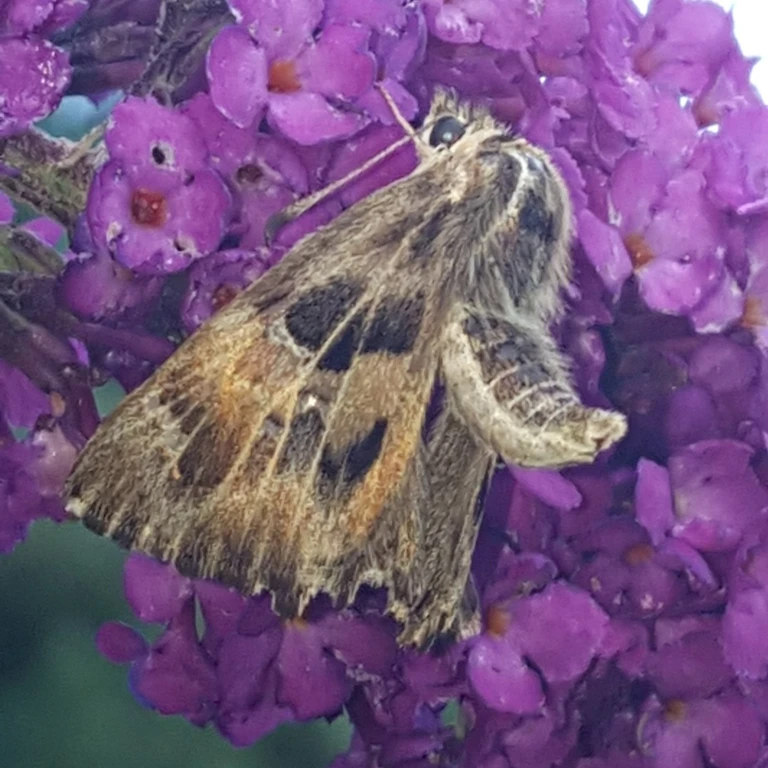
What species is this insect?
Carcharodus alceae
